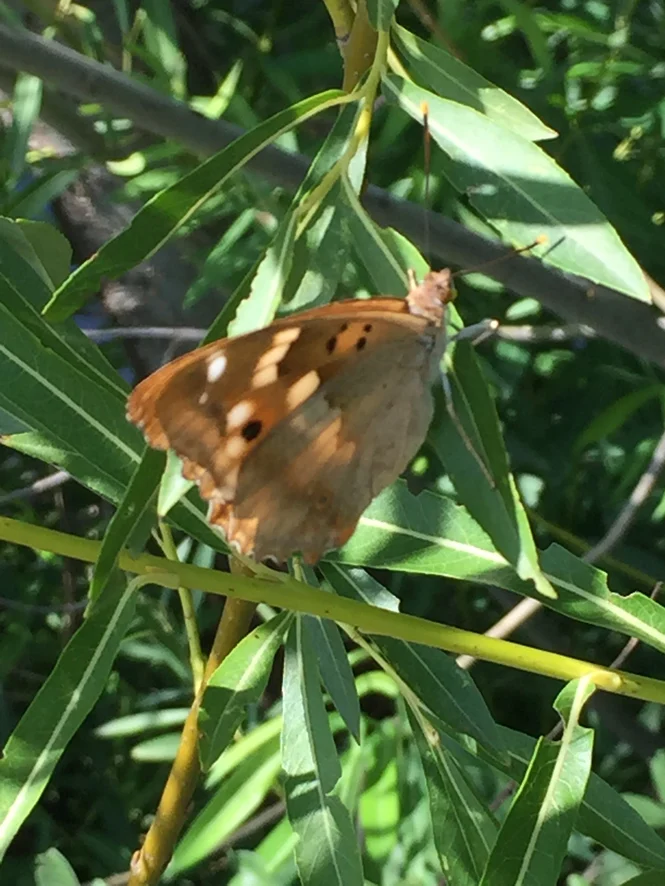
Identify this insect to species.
Apatura ilia
